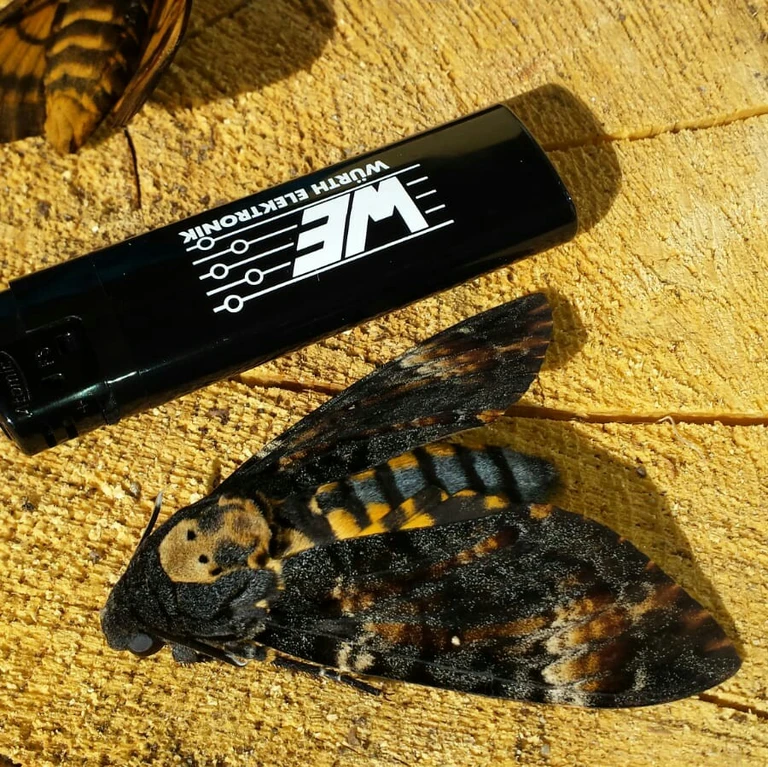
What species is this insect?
Acherontia atropos
